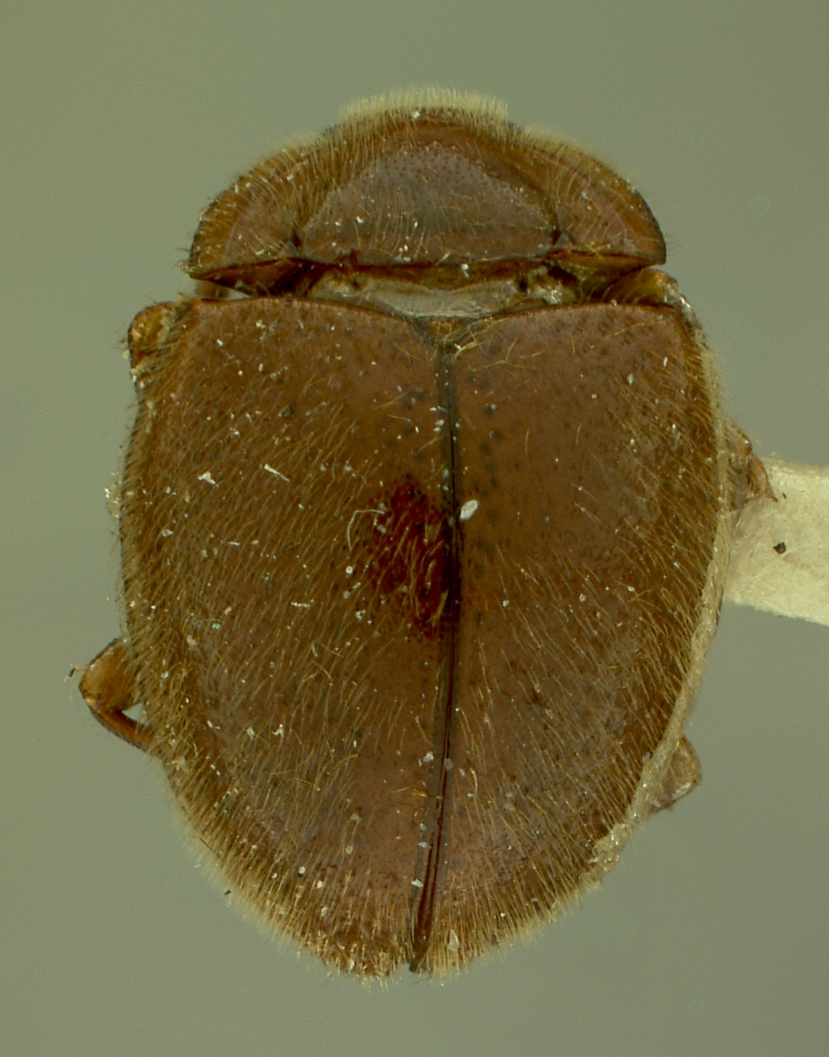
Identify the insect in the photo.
Stenotarsus monrovius
